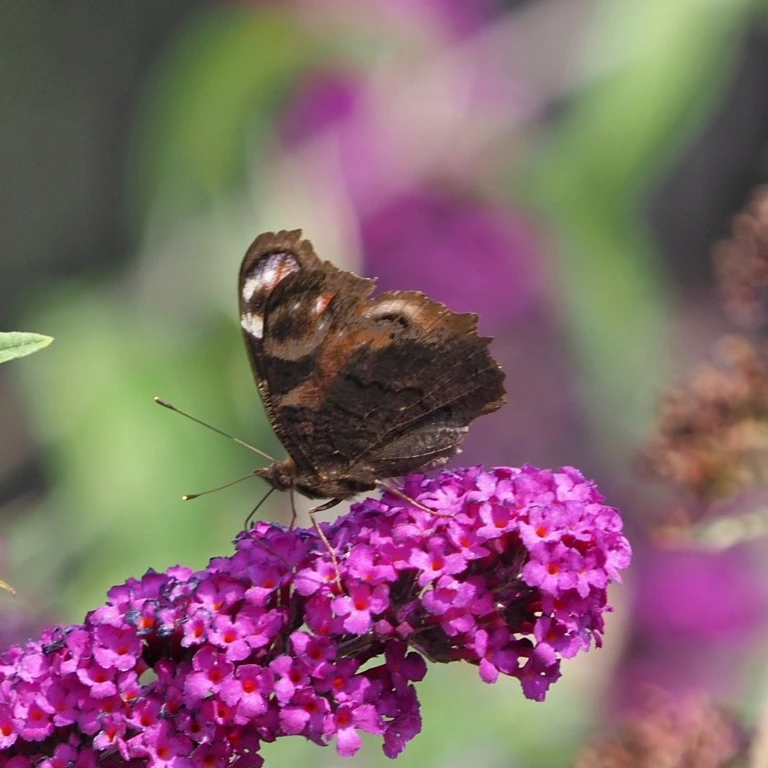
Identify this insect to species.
Aglais io
